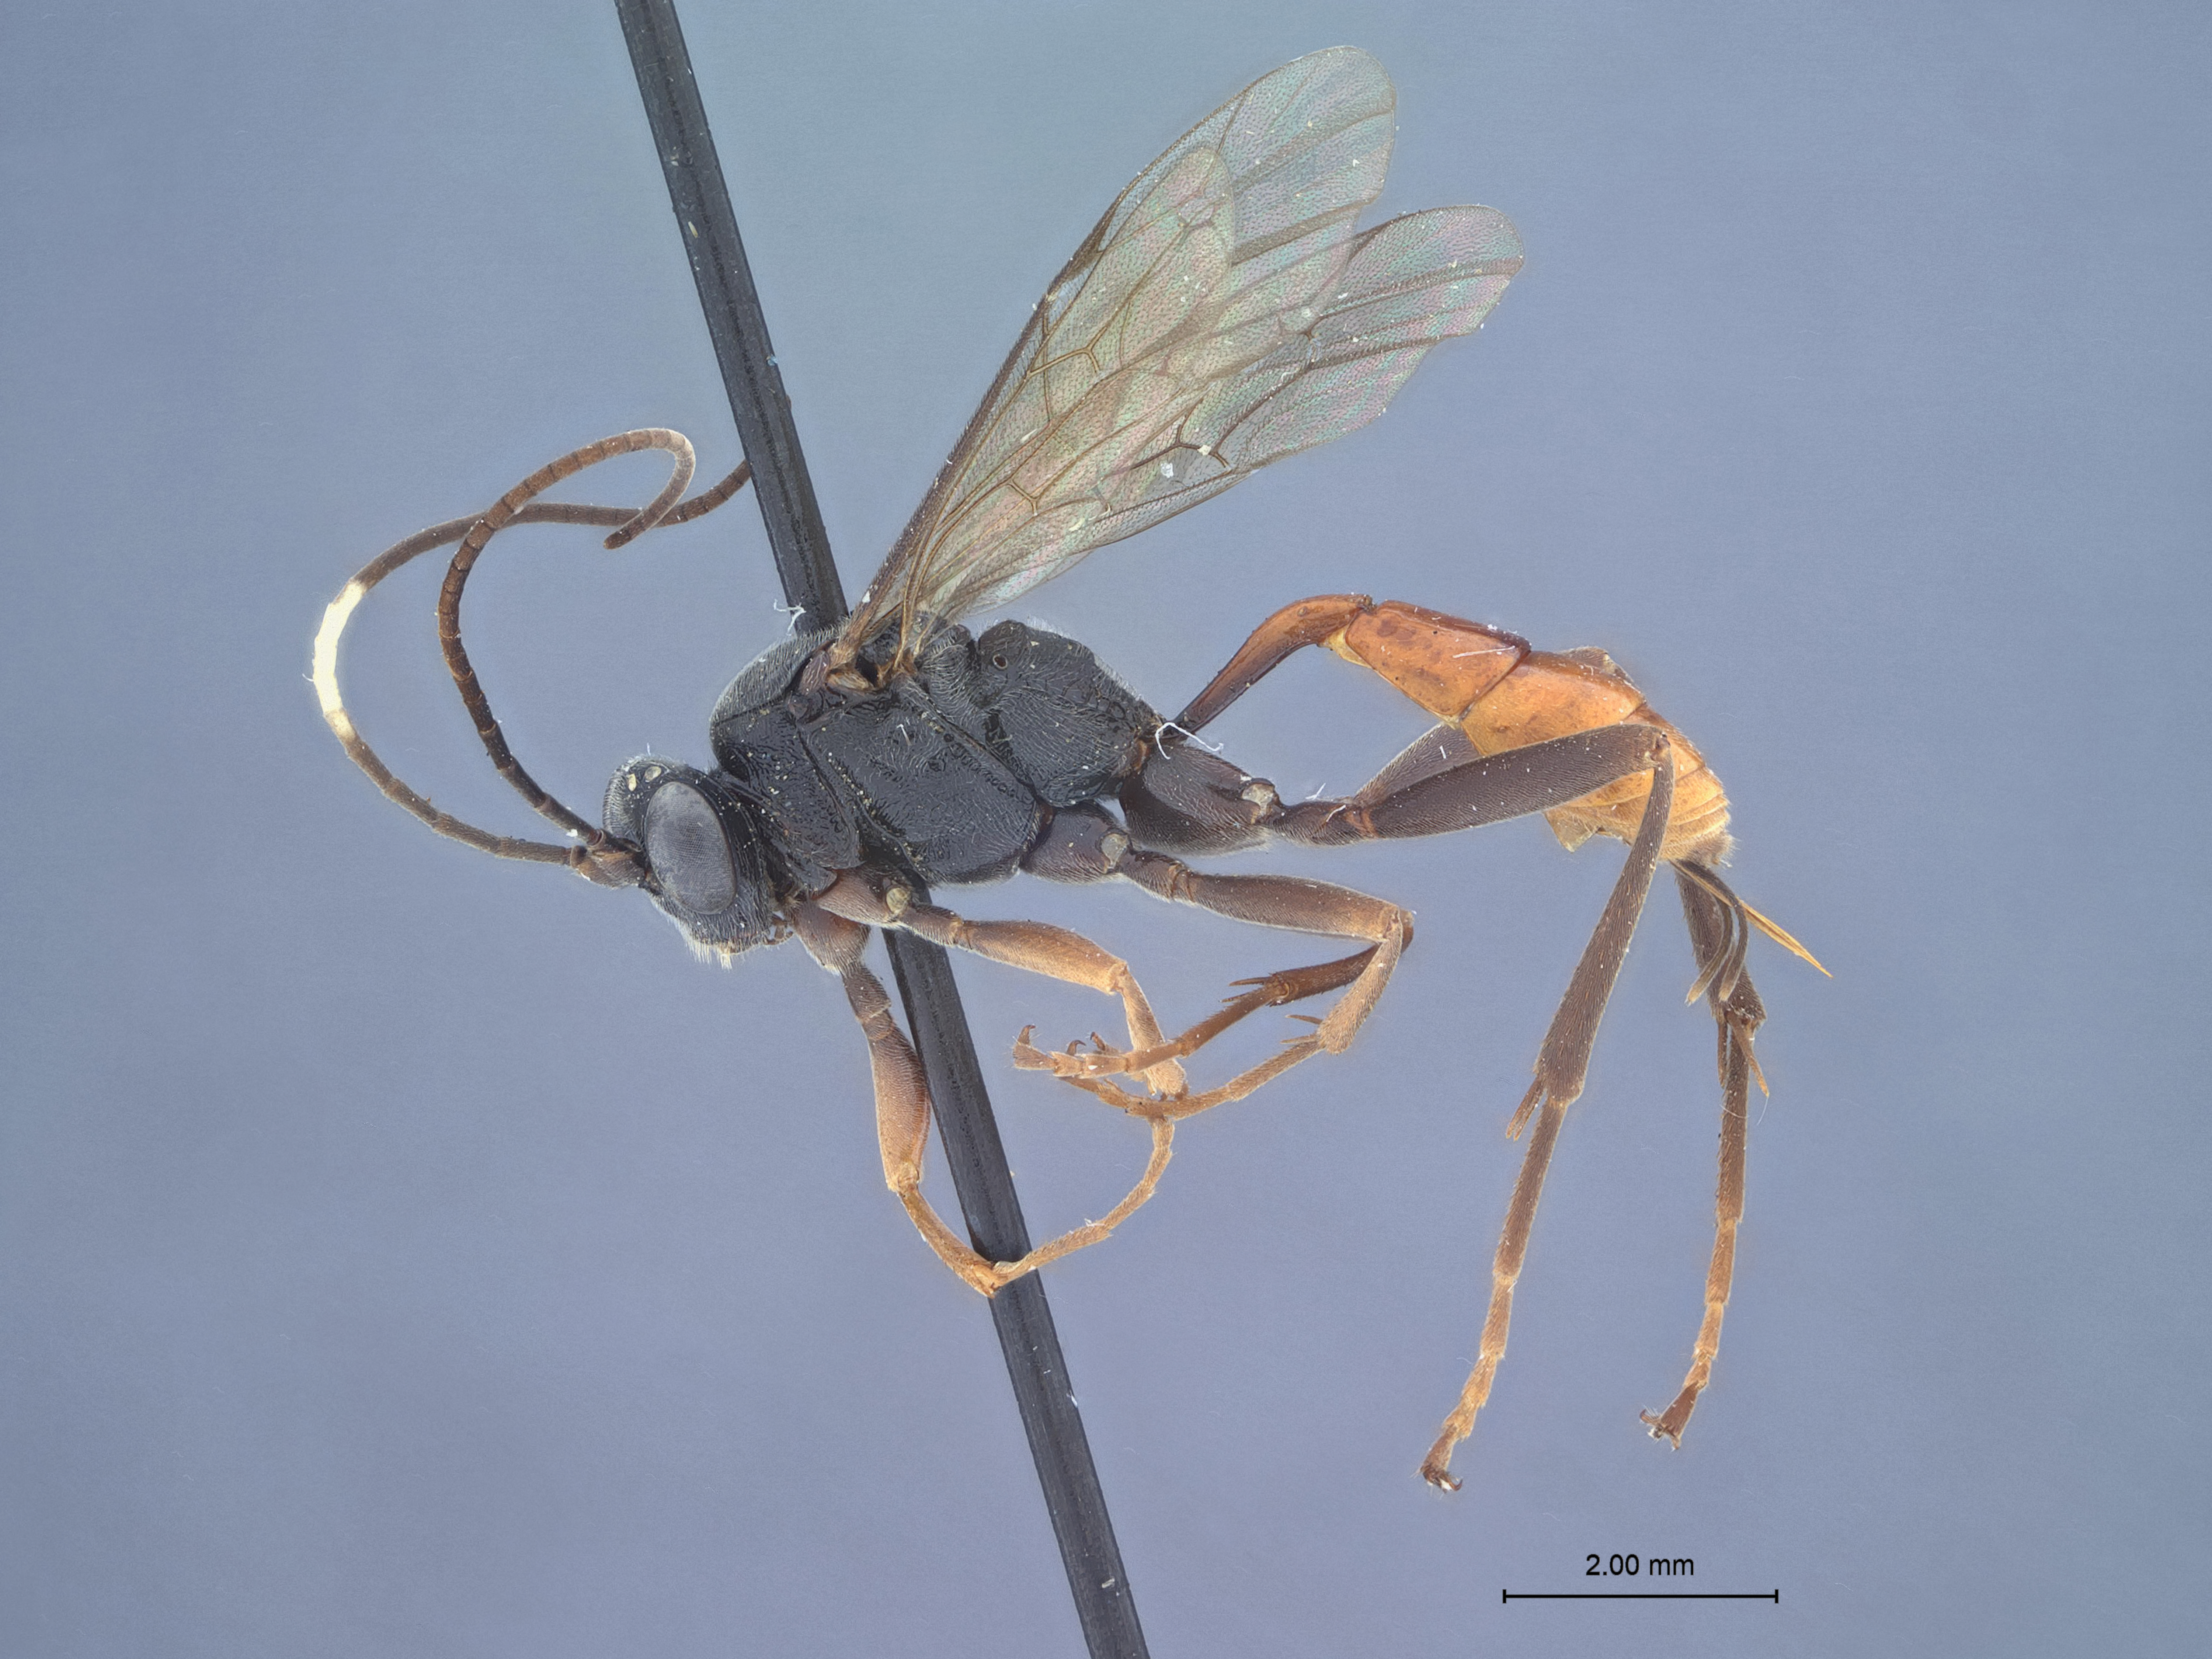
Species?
Idiolispa aestivalis
